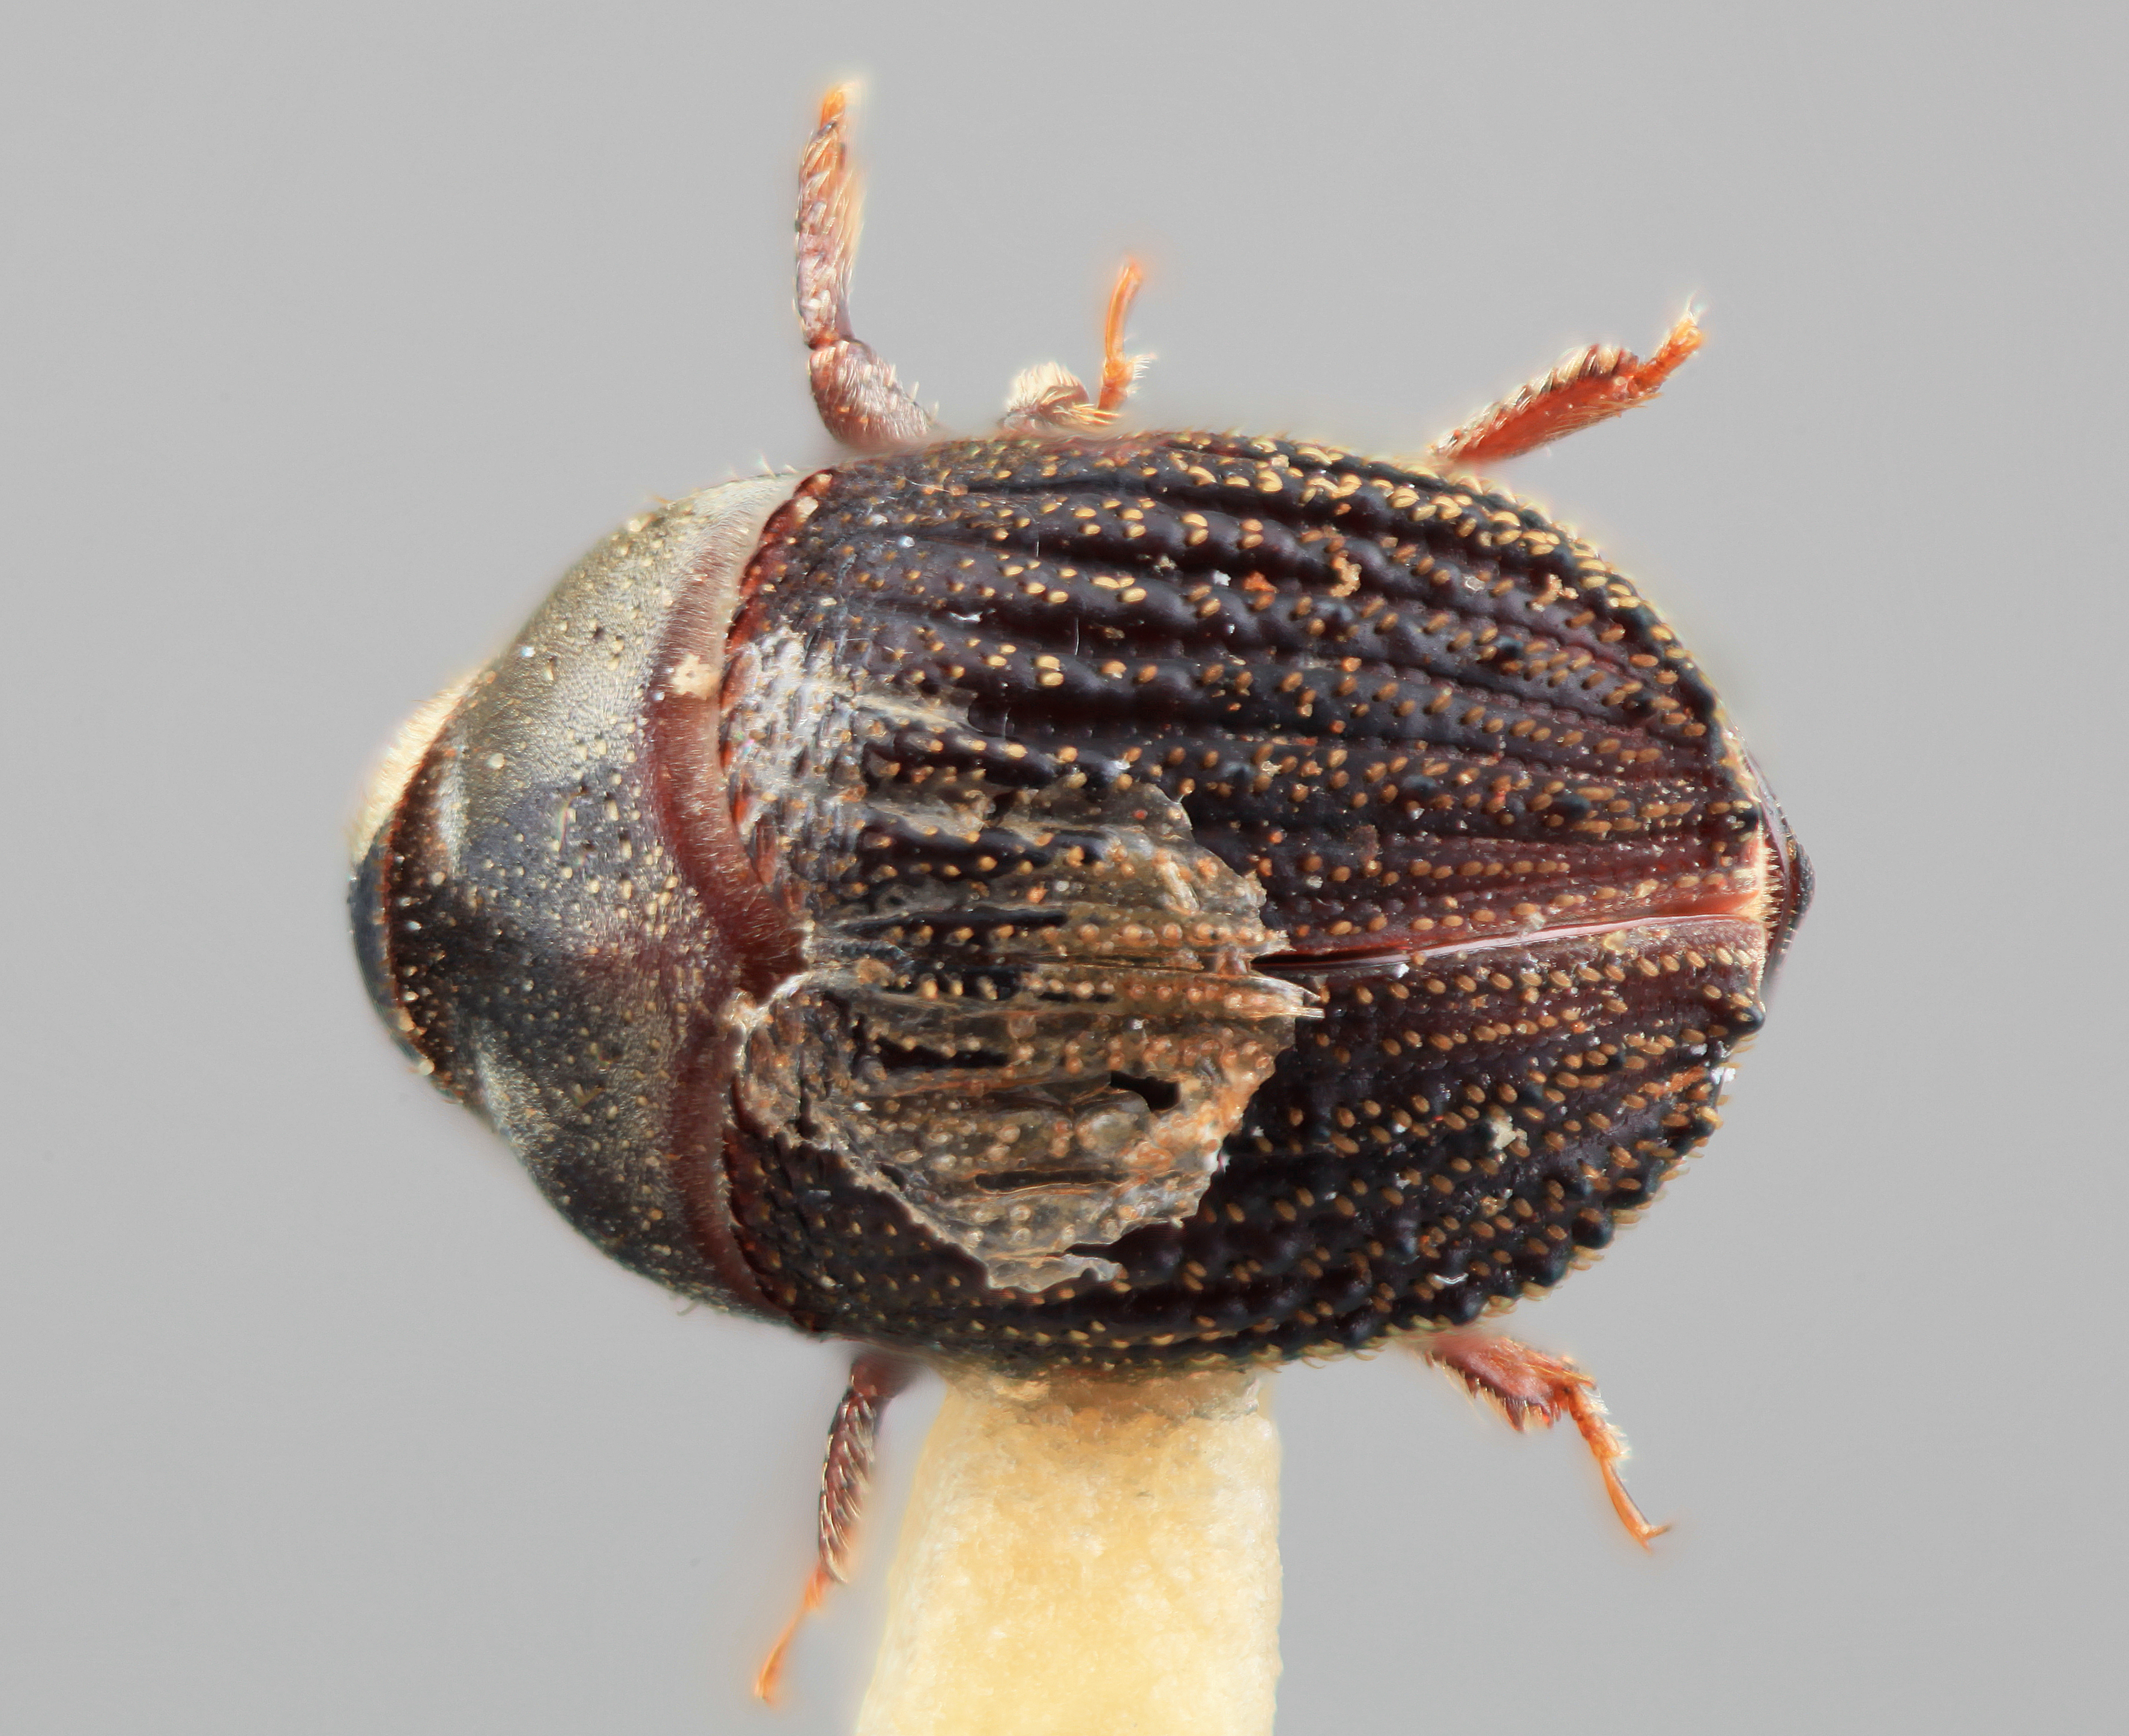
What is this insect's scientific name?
Sphaerotrypes pentacme
